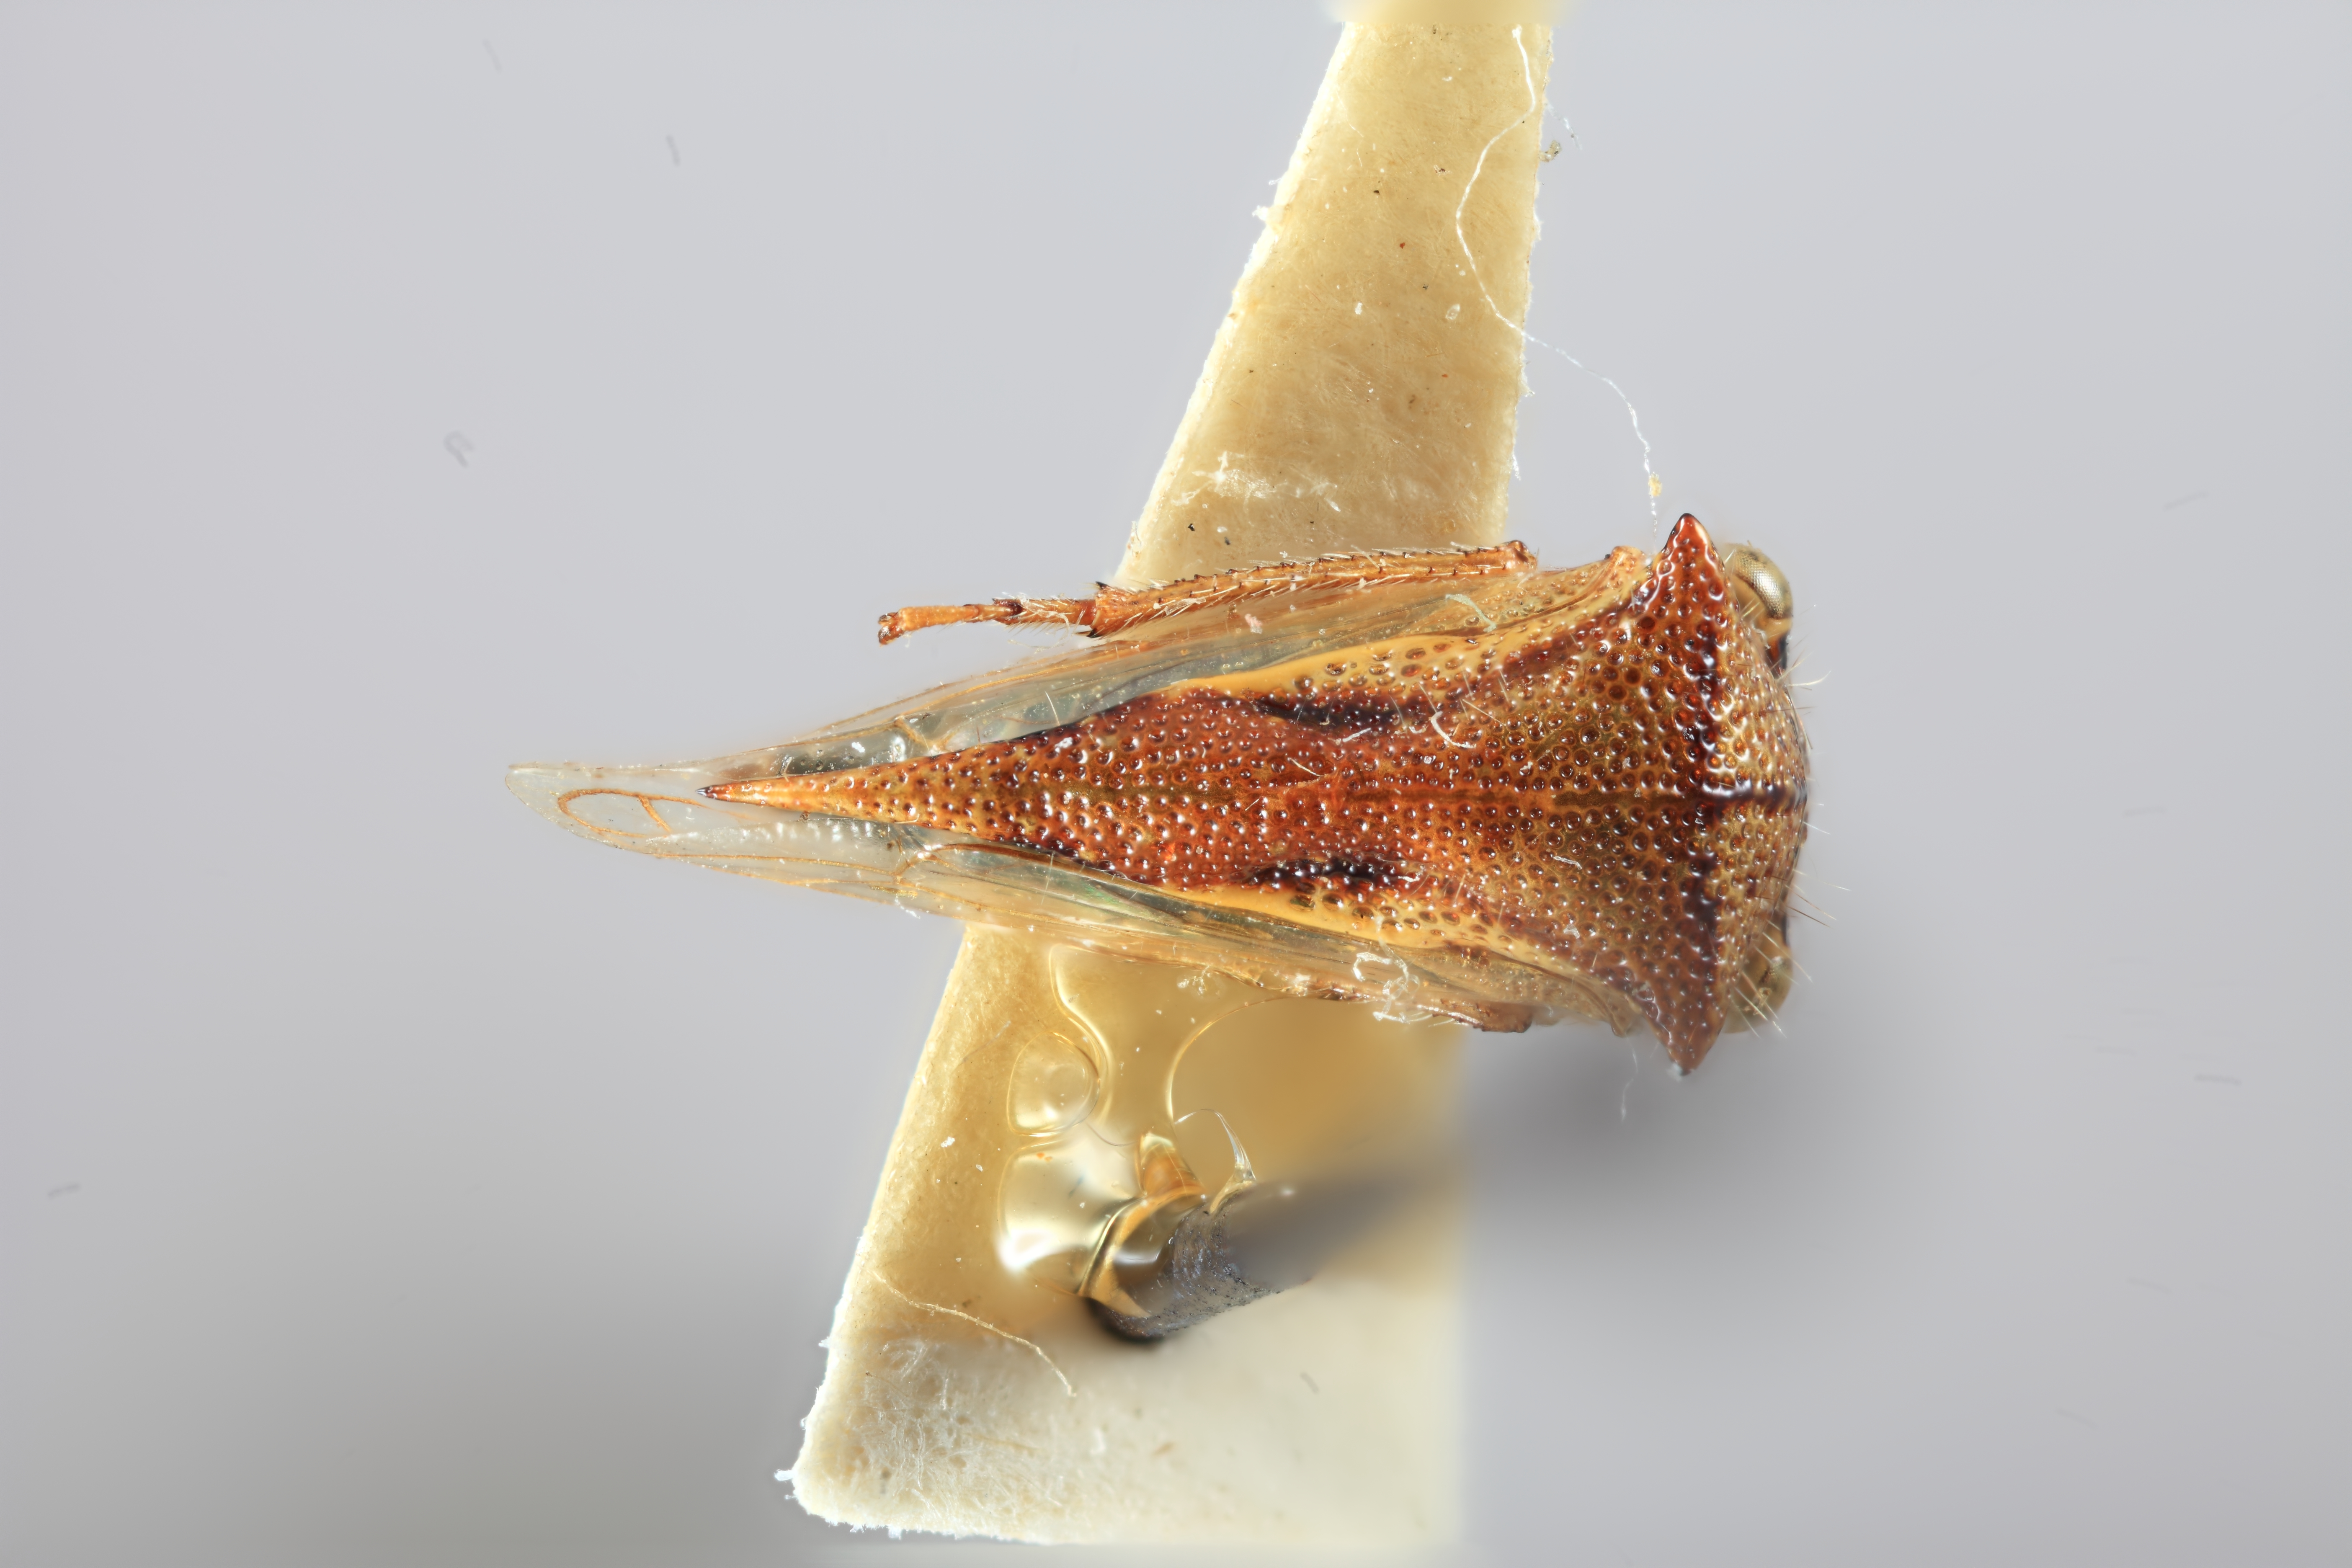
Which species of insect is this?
Ceresa luteimaculata
